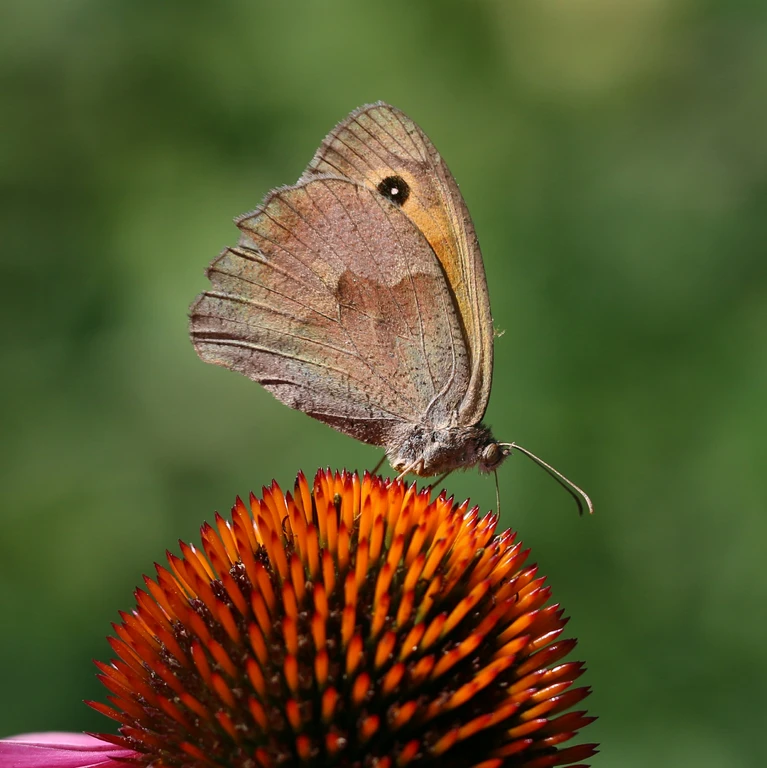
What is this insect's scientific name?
Maniola jurtina
